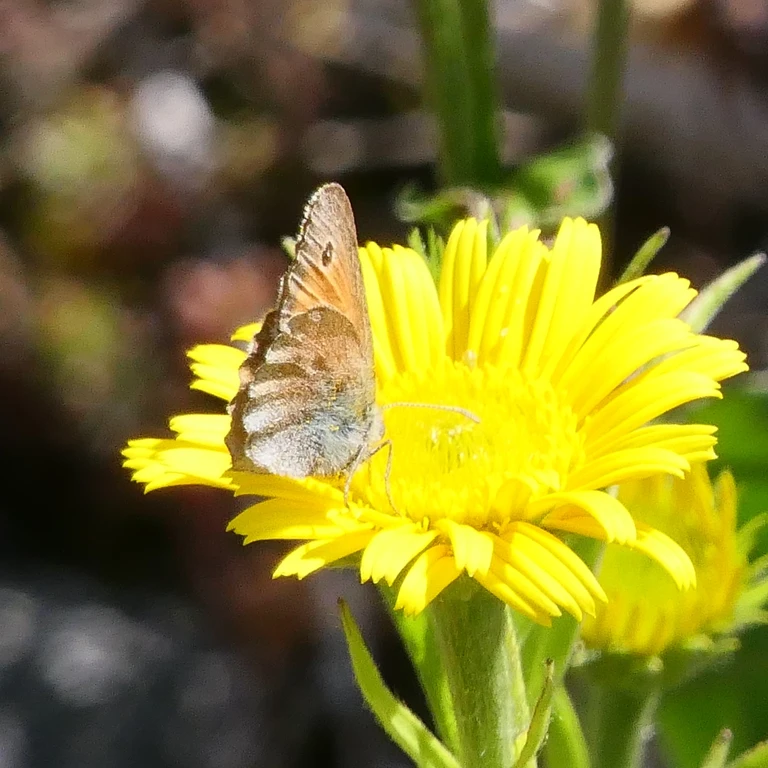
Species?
Coenonympha pamphilus
